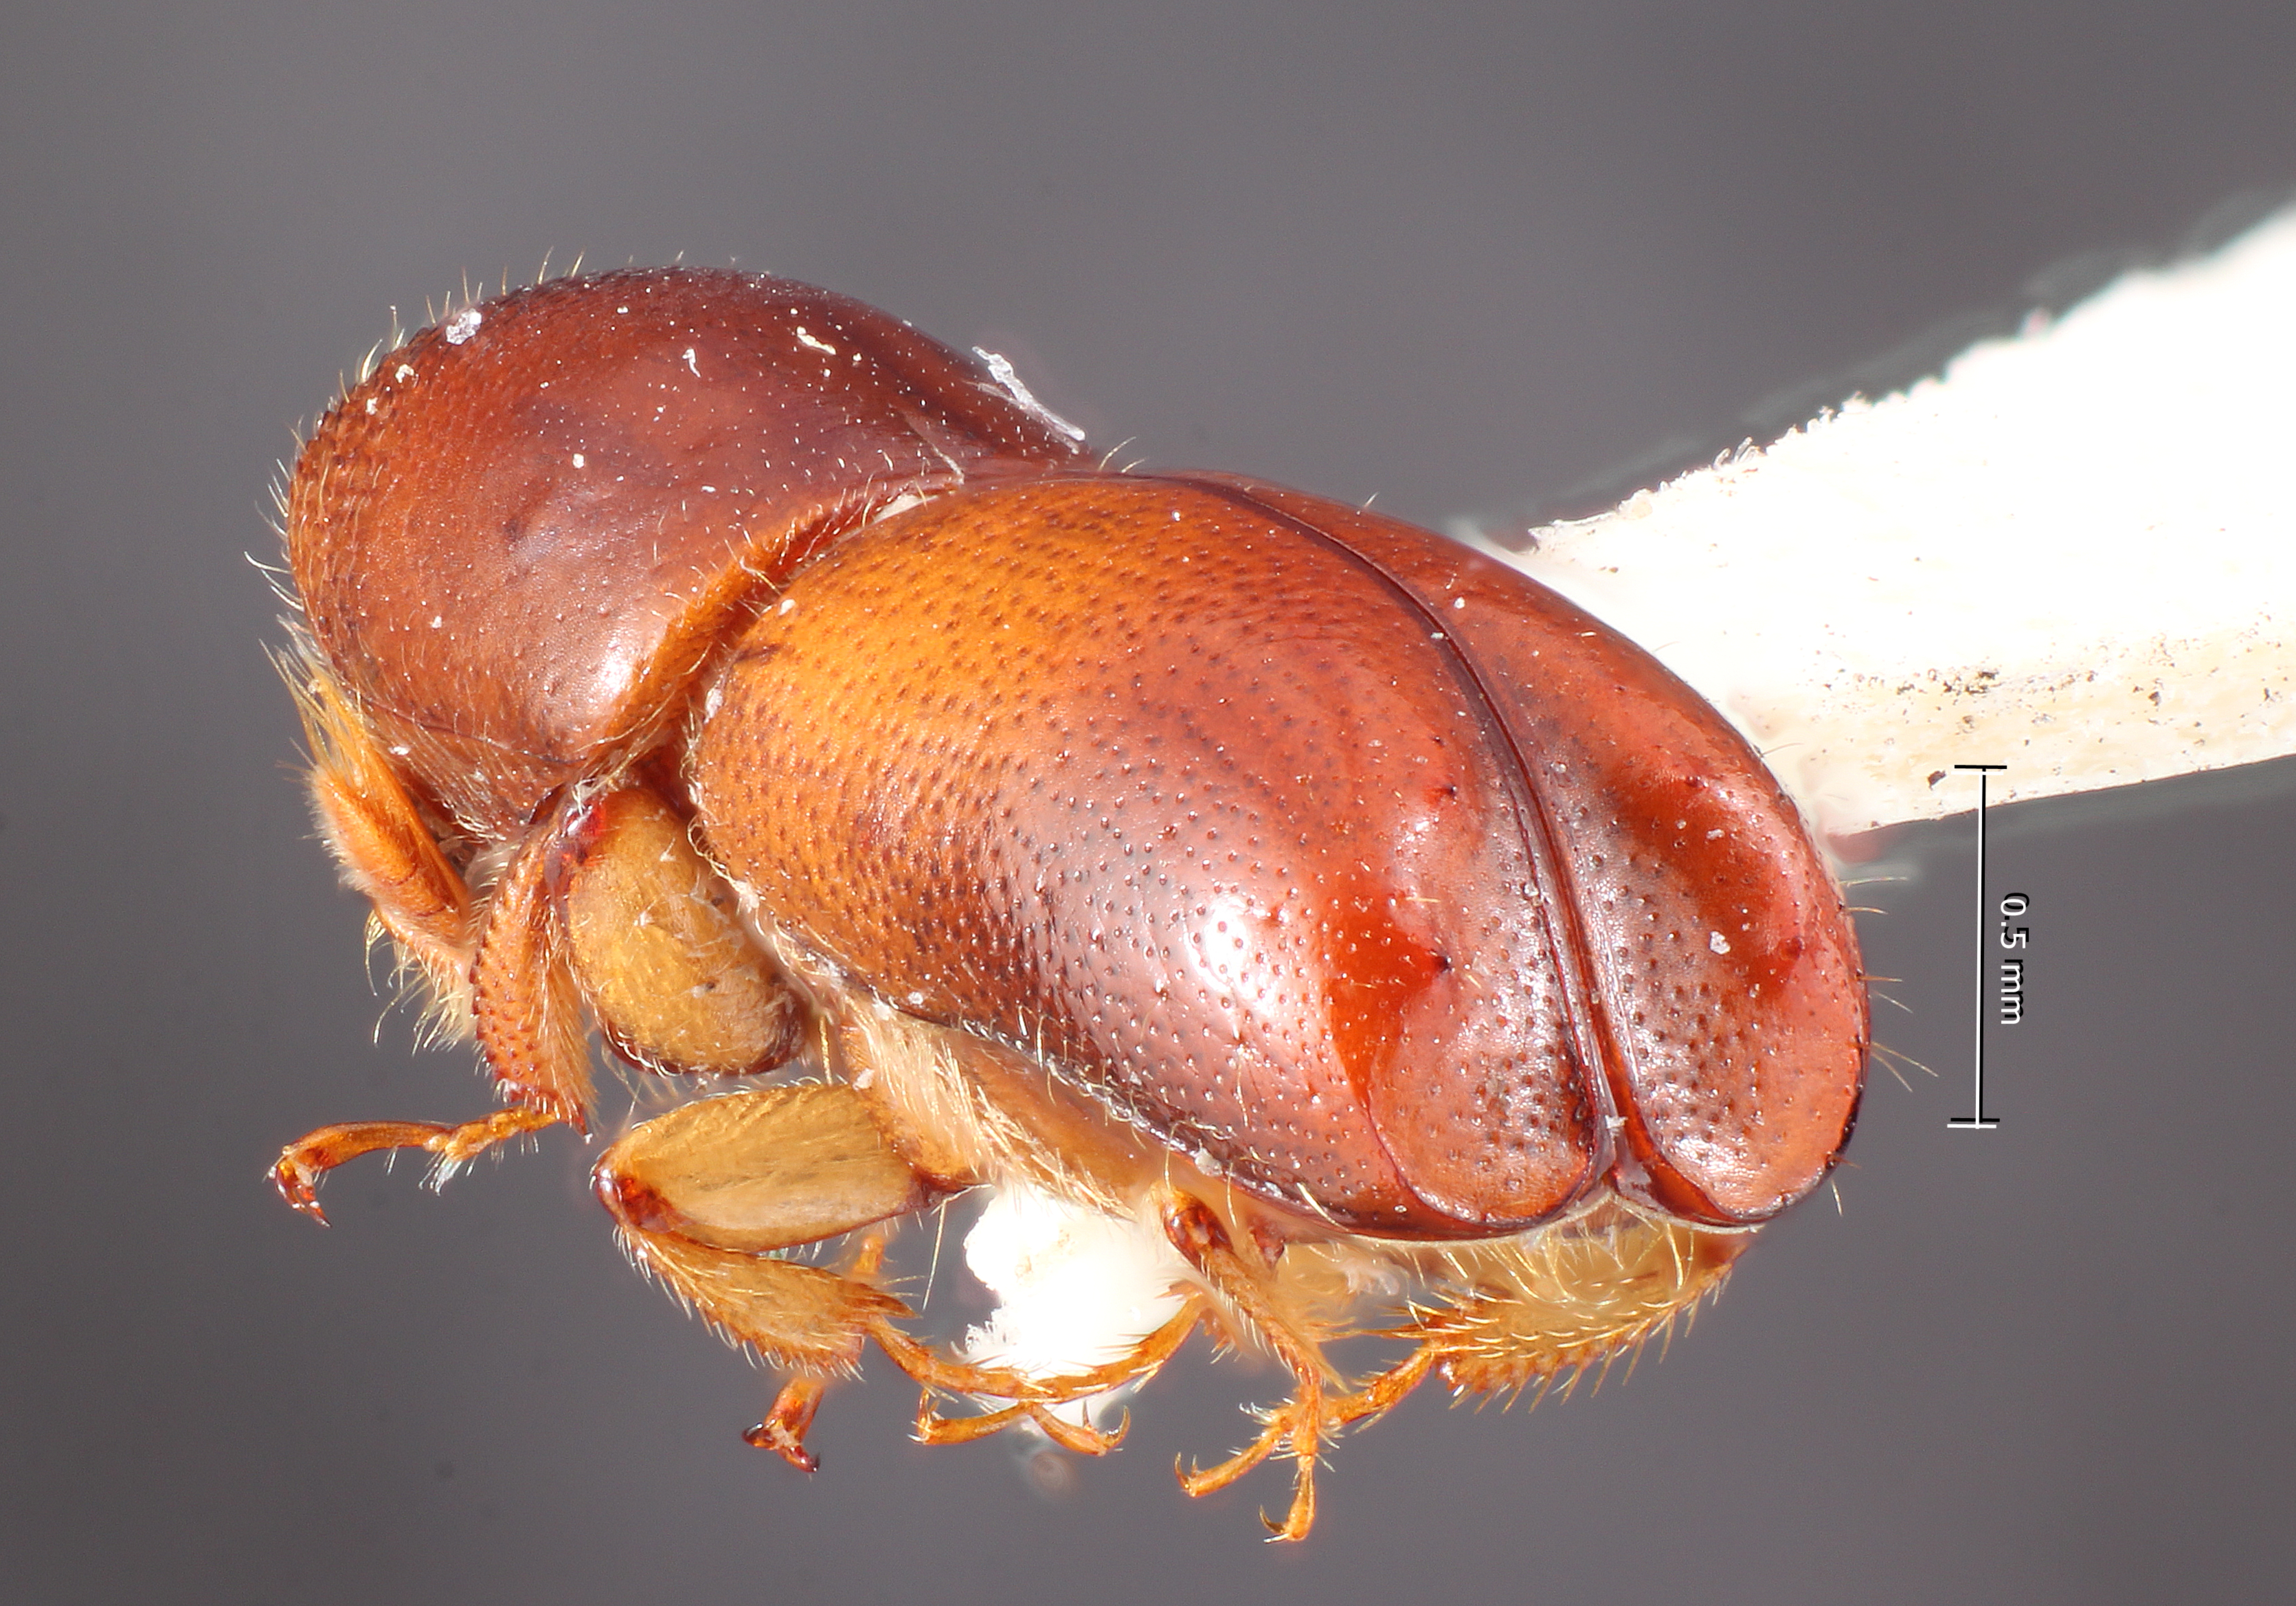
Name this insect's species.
Monarthrum umbrinum
